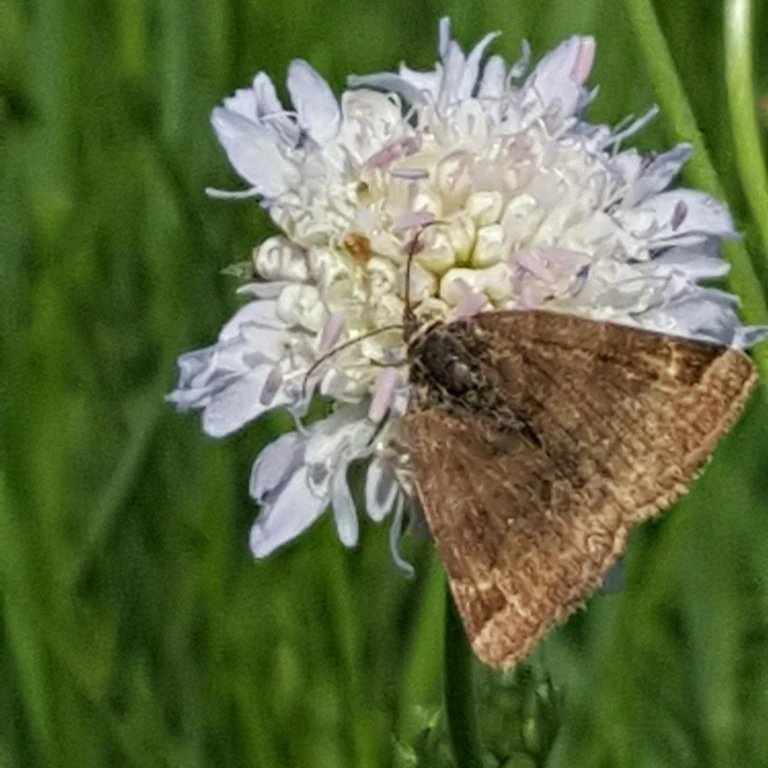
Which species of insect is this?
Euclidia glyphica
